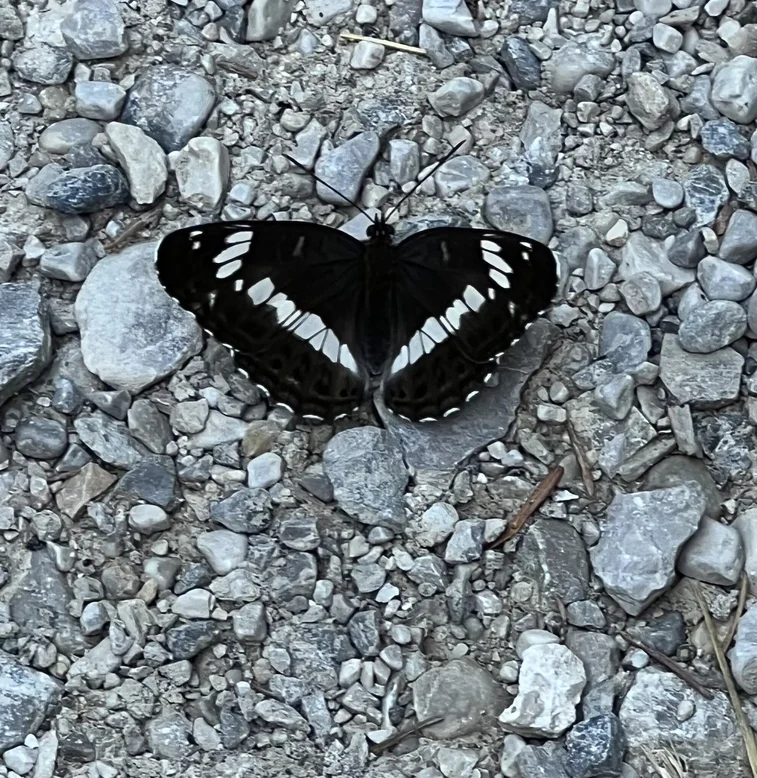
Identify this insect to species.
Limenitis camilla (also Ladoga camilla)
